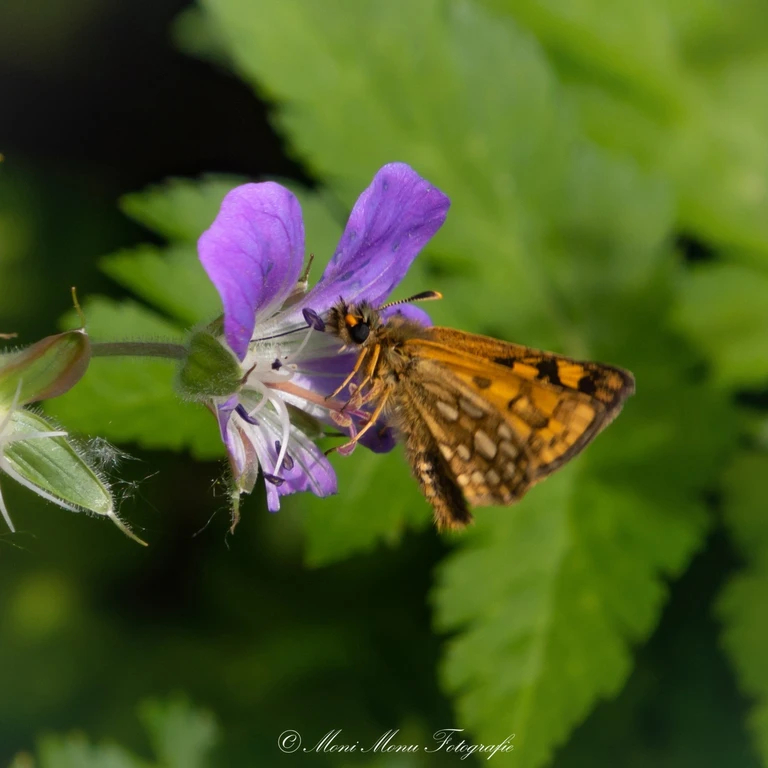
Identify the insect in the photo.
Carterocephalus palaemon
